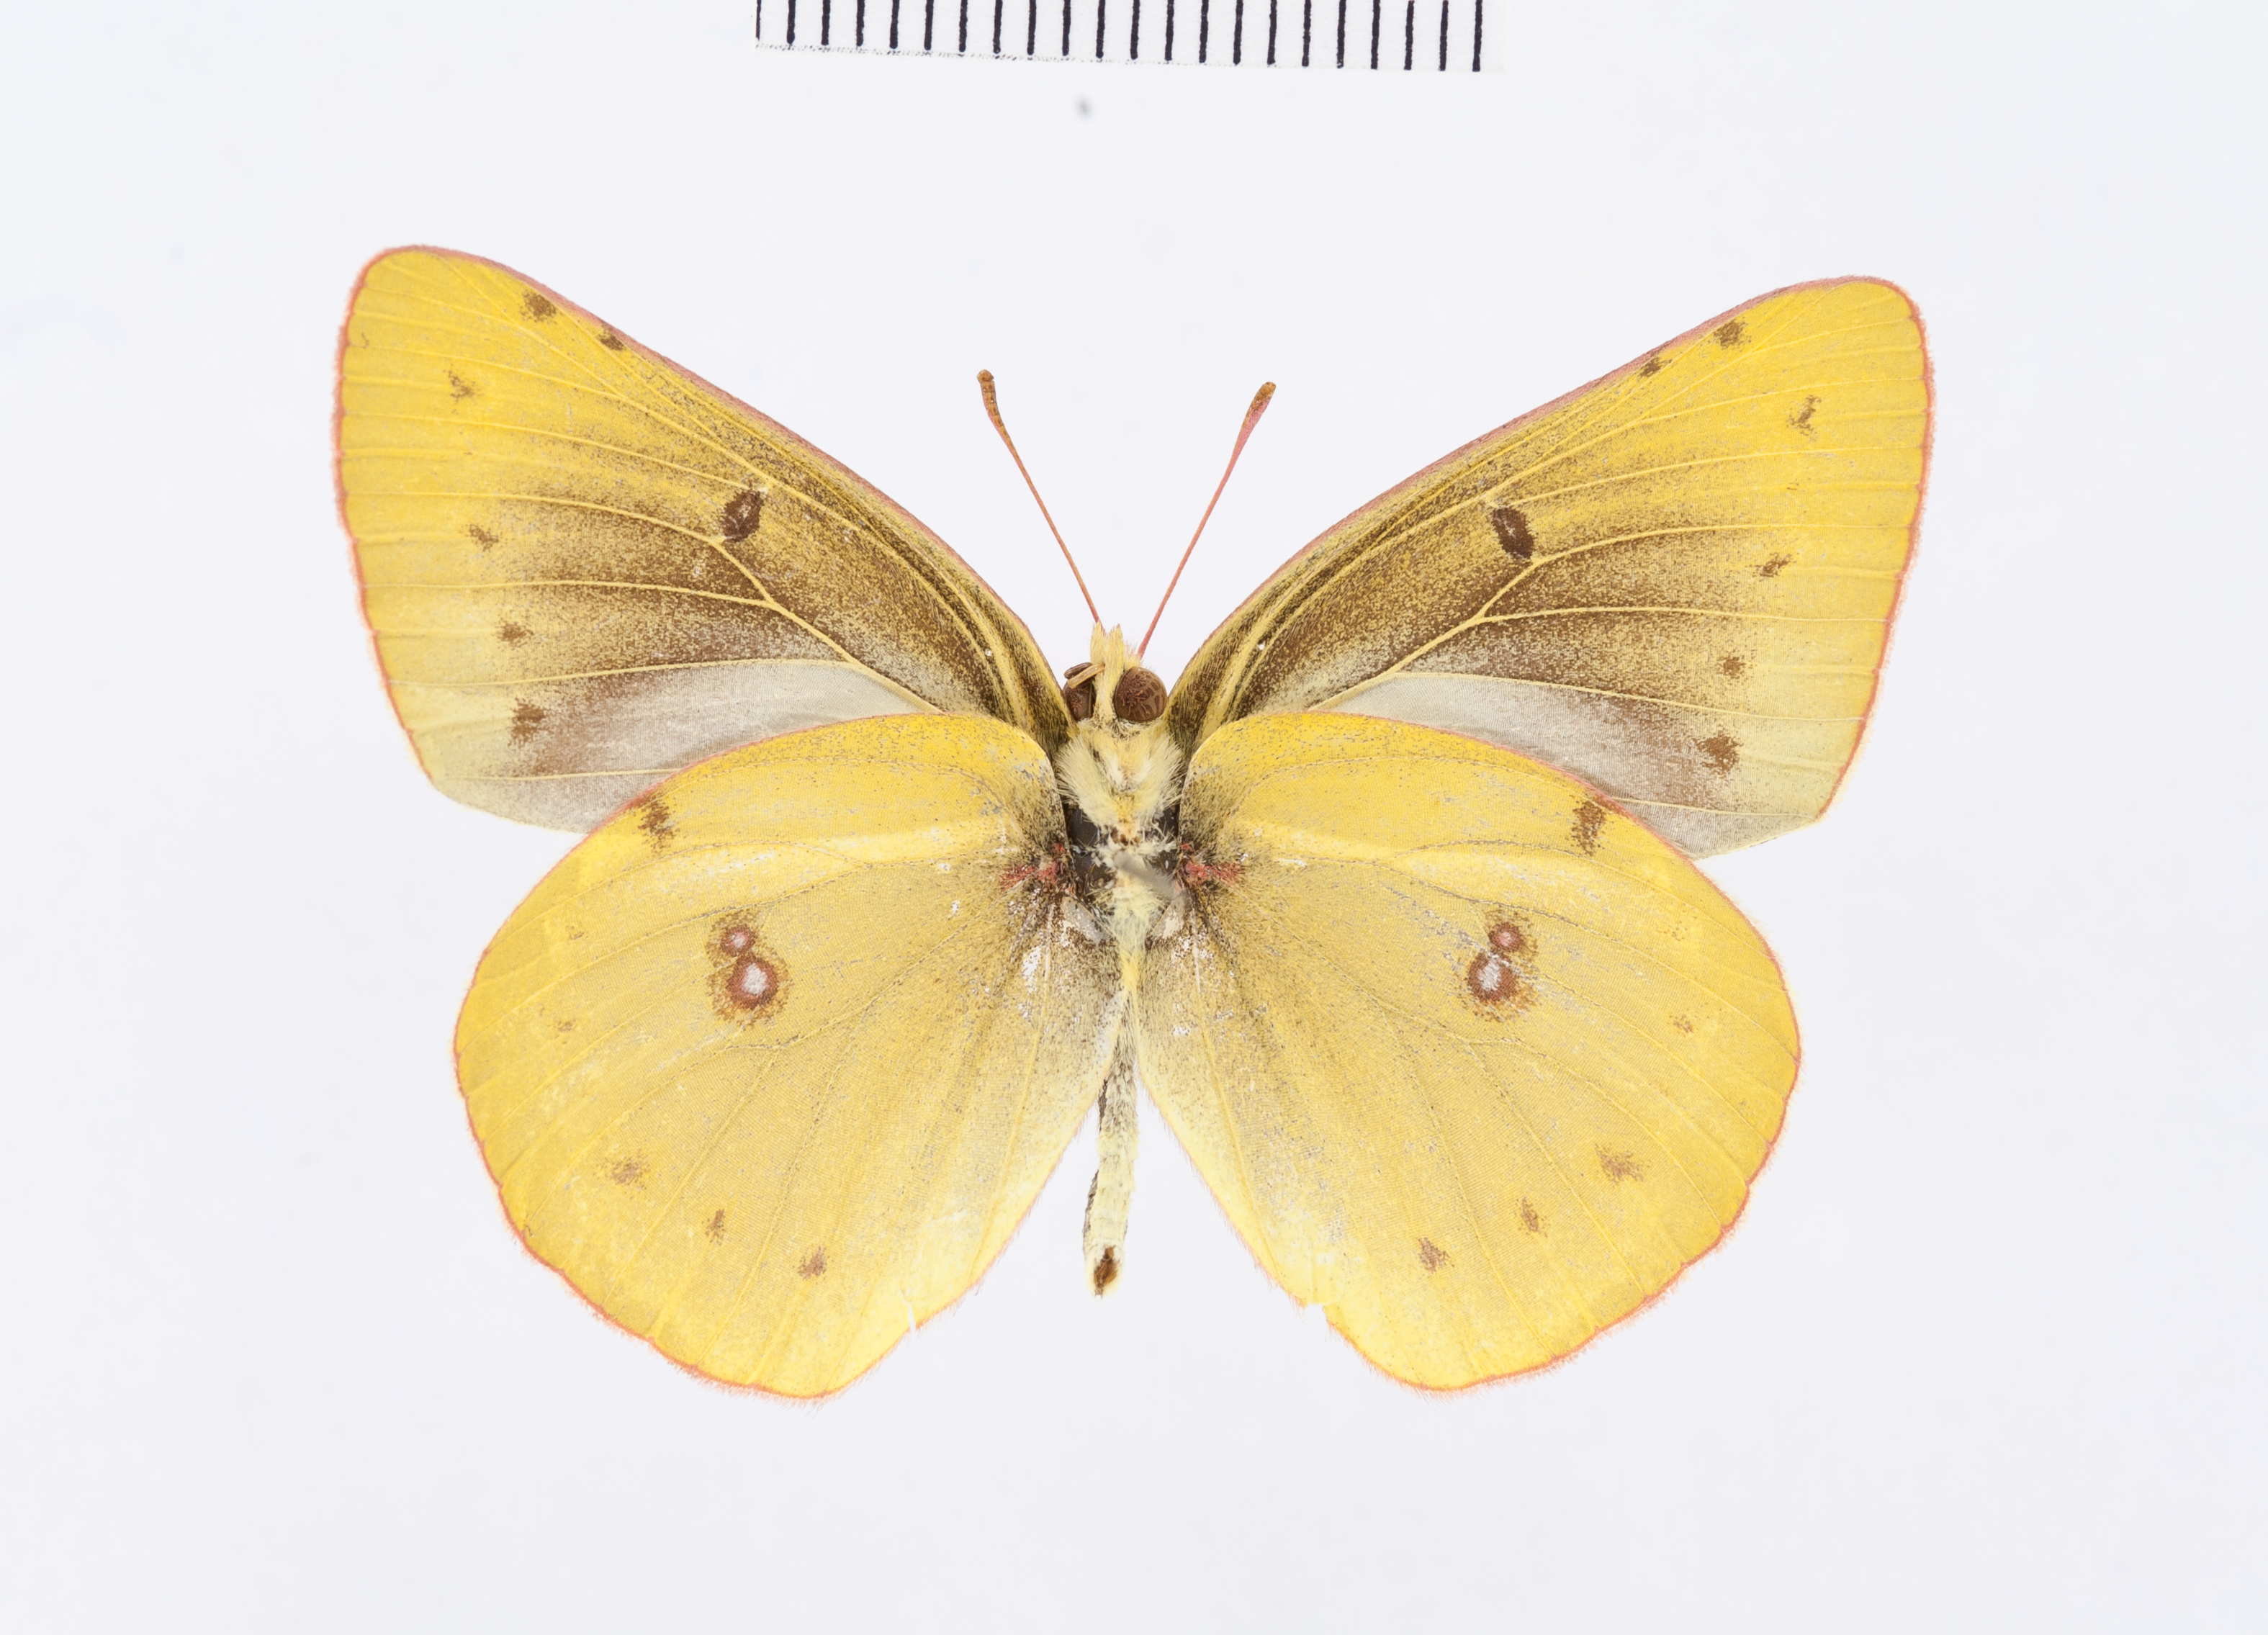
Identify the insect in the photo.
Colias philodice
